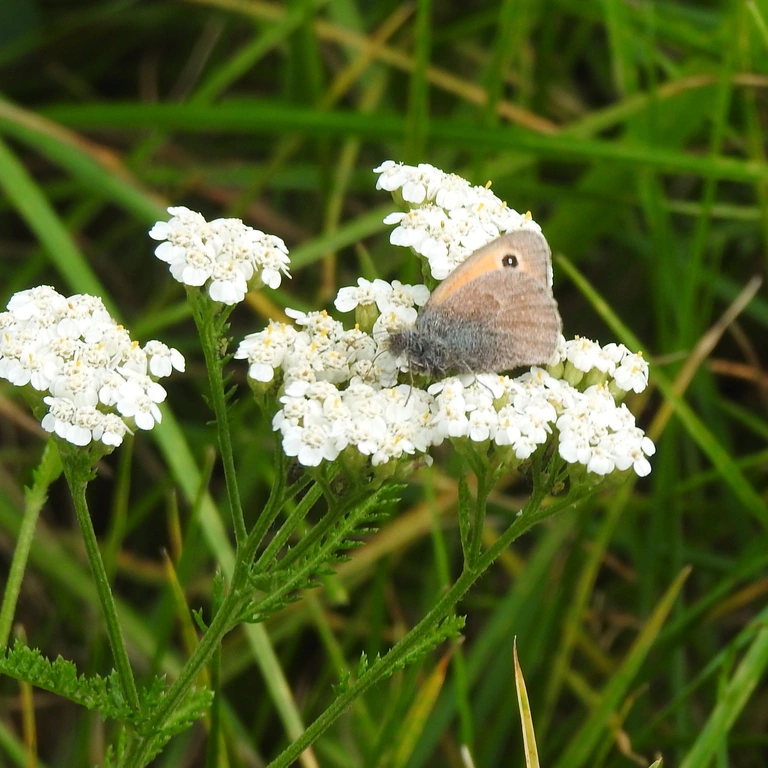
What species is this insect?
Coenonympha pamphilus
